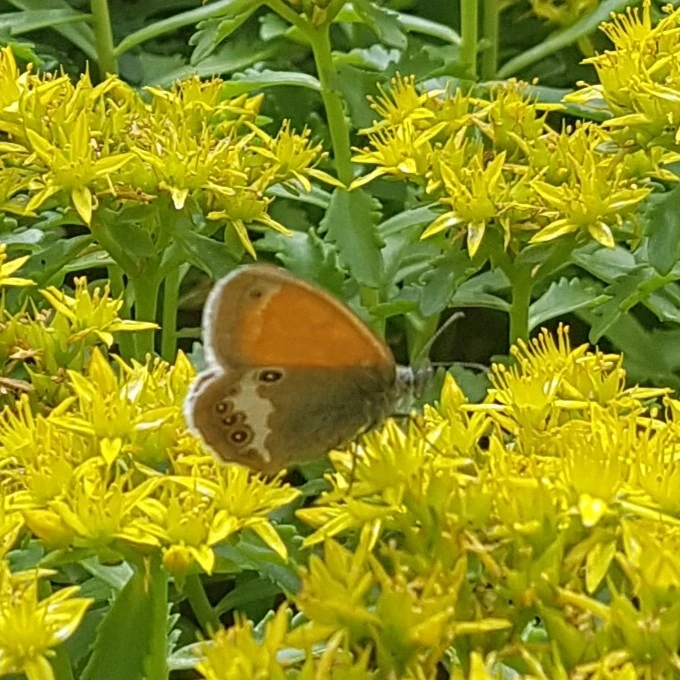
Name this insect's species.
Coenonympha arcania
